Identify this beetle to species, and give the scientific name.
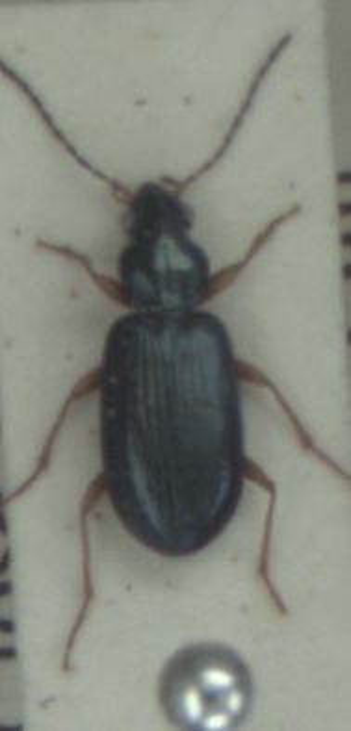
Bembidion decorum
